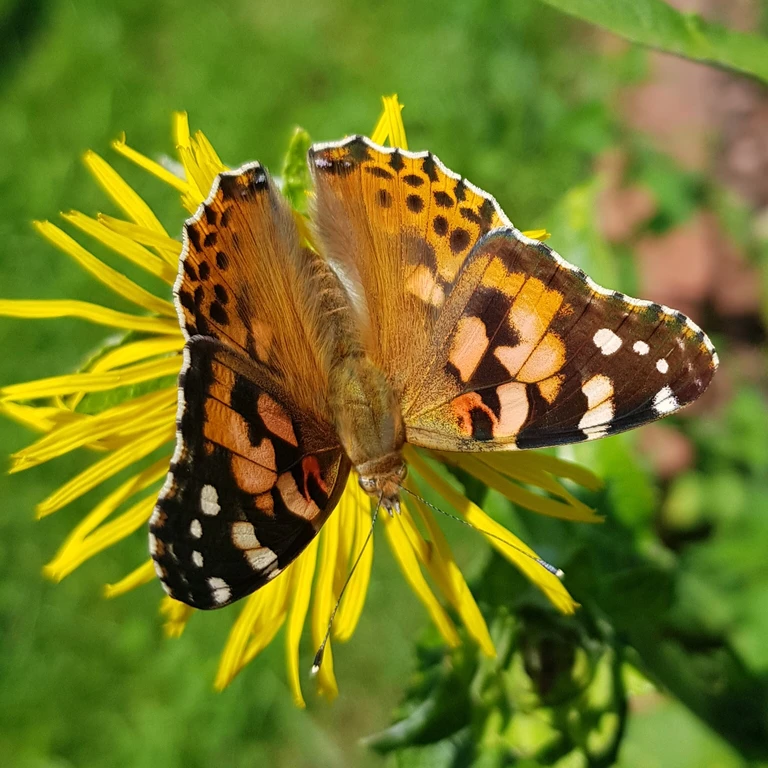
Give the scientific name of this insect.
Vanessa cardui
